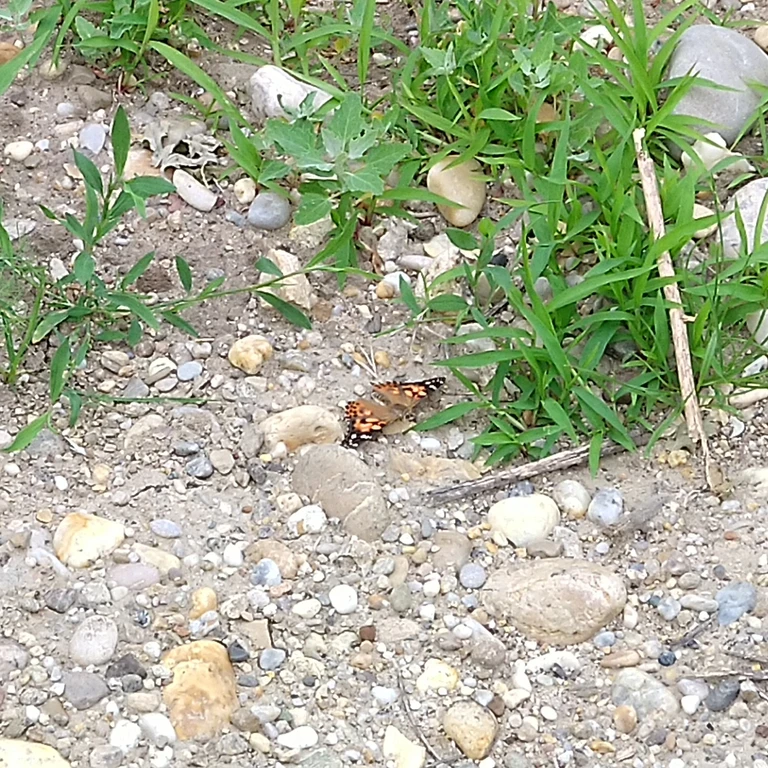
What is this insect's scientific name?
Vanessa cardui
